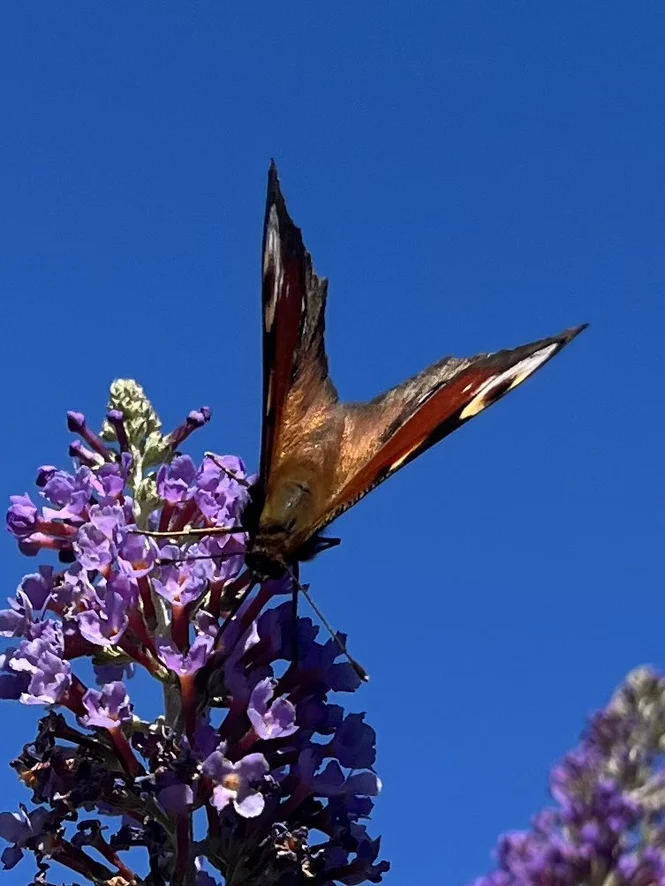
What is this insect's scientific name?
Aglais io
